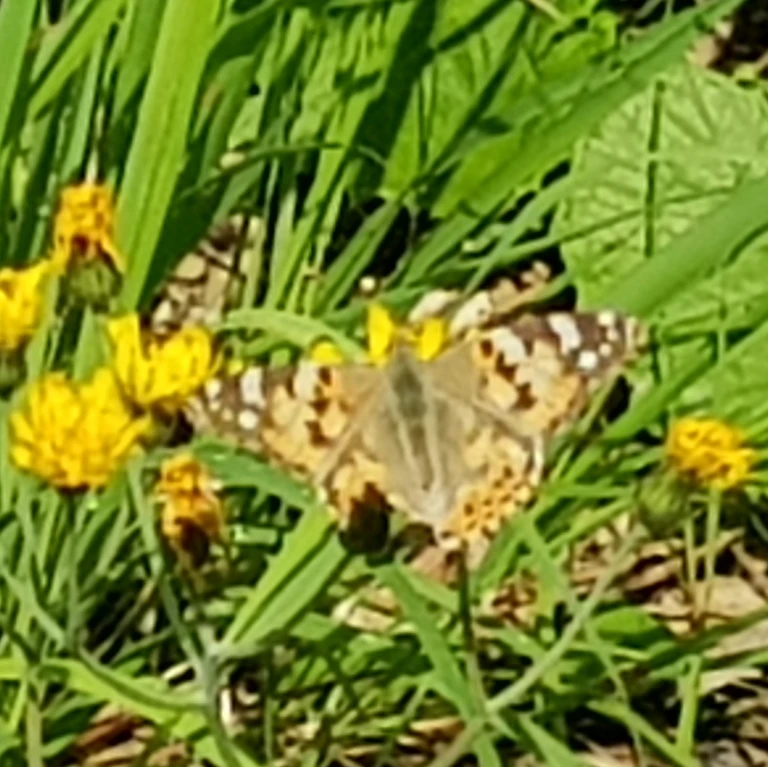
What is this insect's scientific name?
Vanessa cardui
